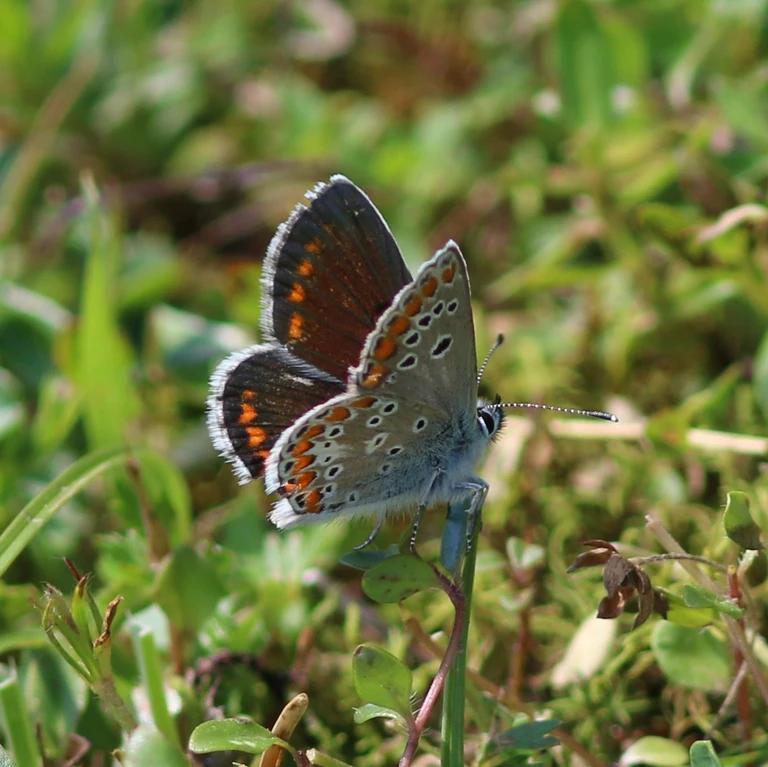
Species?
Aricia agestis/artaxerxes
